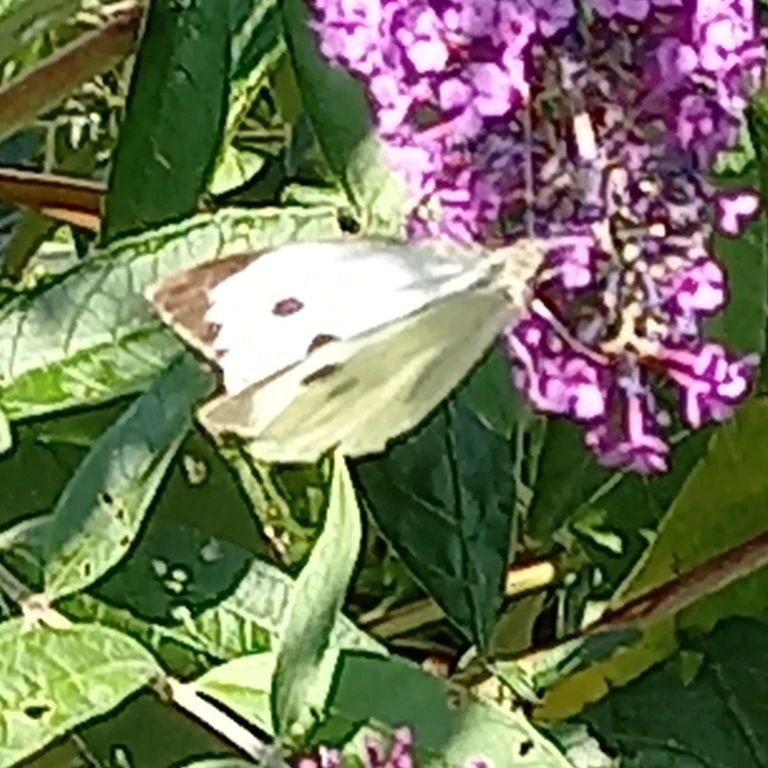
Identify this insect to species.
Pieris brassicae
